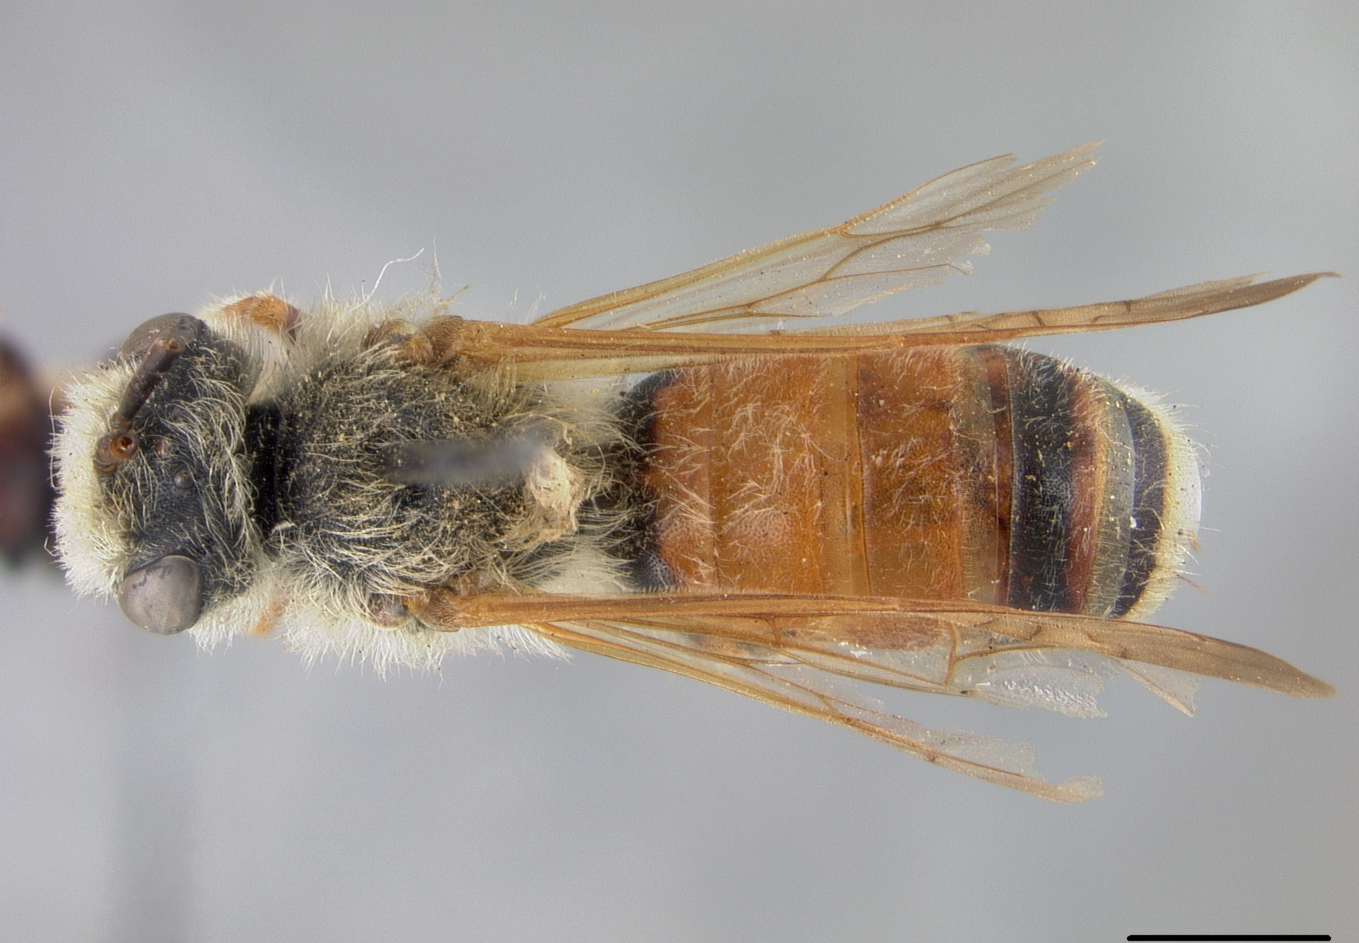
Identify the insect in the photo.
Andrena prunorum
